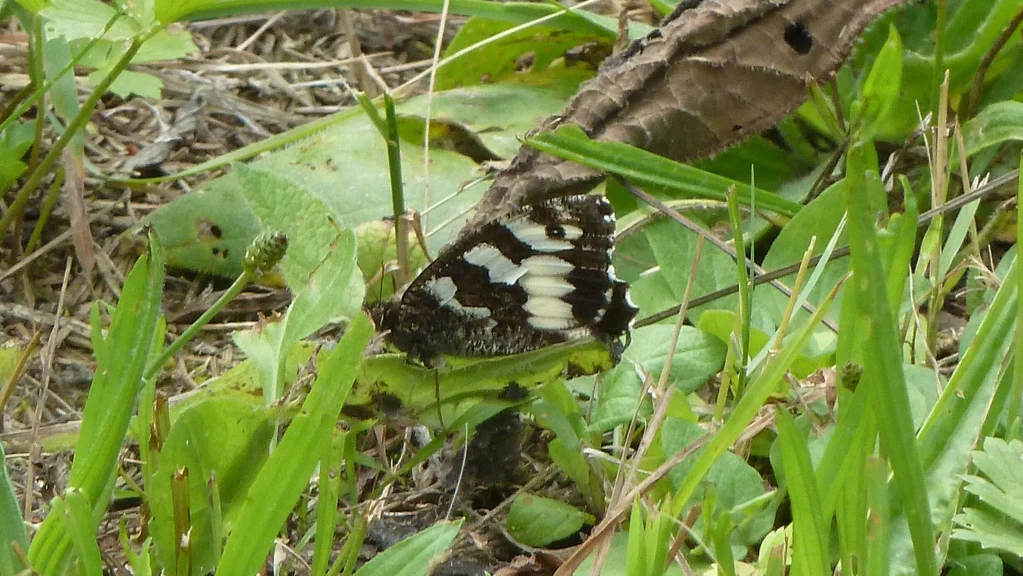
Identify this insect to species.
Brintesia circe
